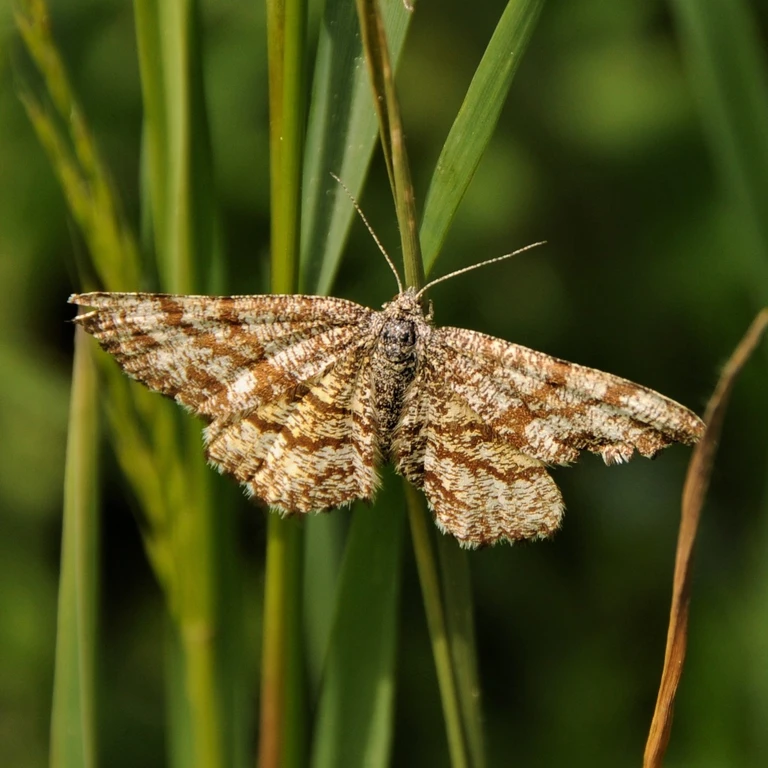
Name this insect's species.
Ematurga atomaria
